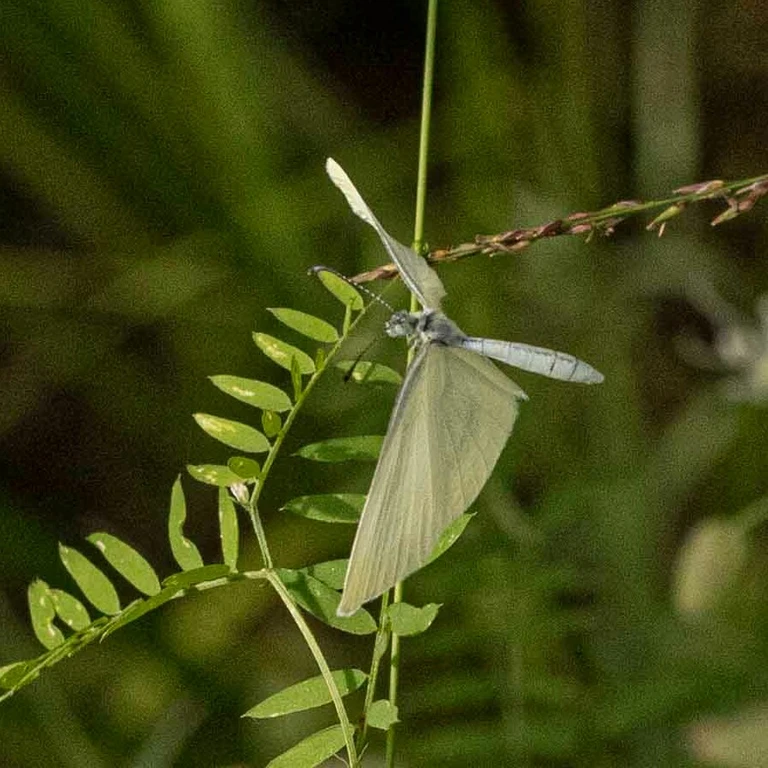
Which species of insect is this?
Leptidea sinapis/juvernica
